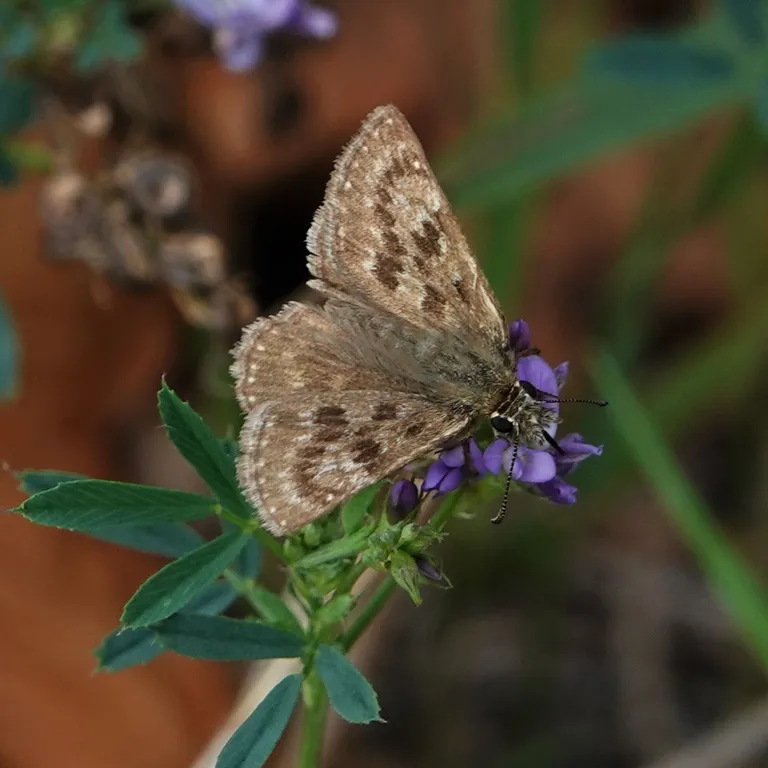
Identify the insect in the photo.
Erynnis tages
